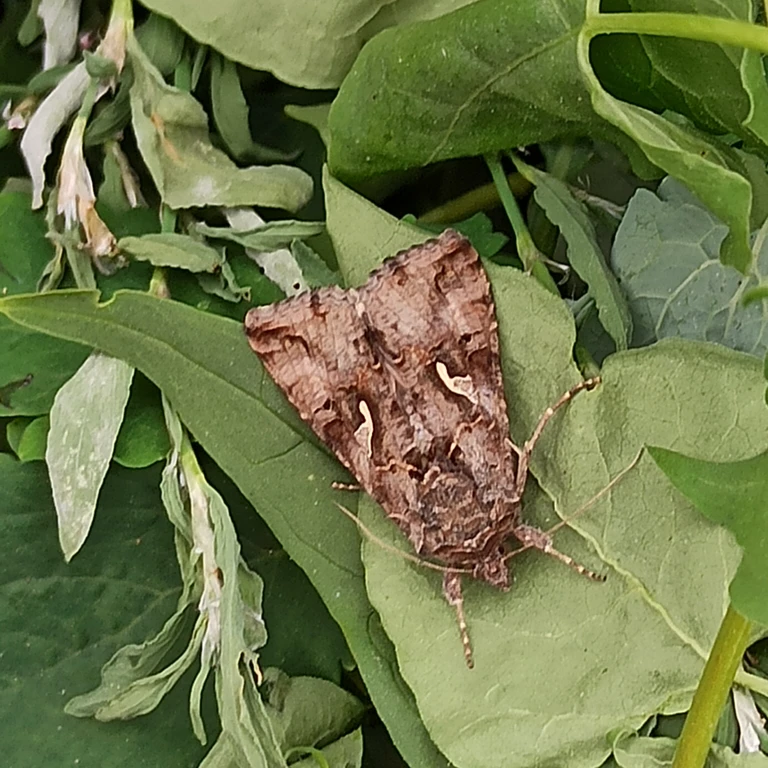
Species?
Autographa gamma
